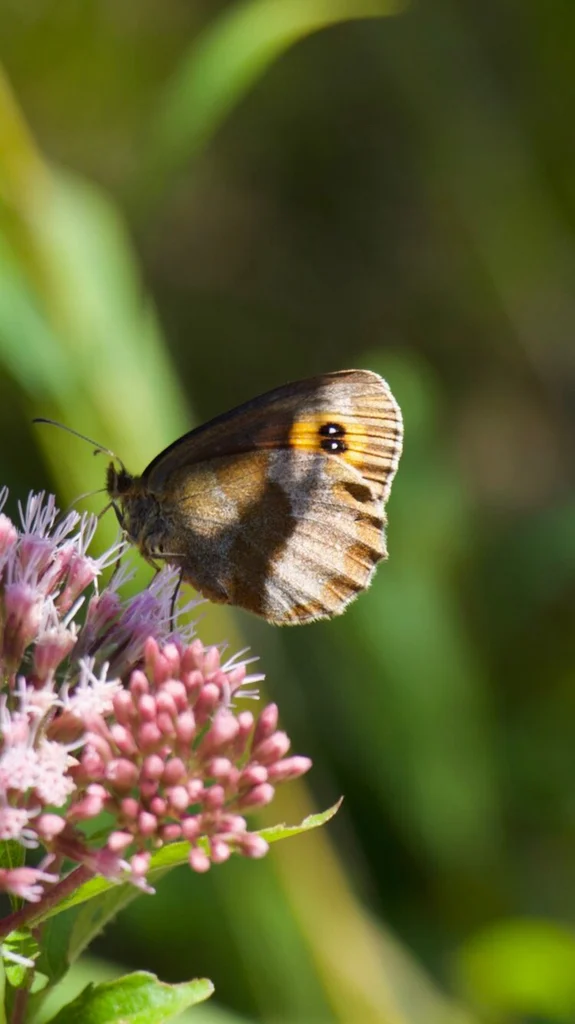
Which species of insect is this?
Erebia aethiops
